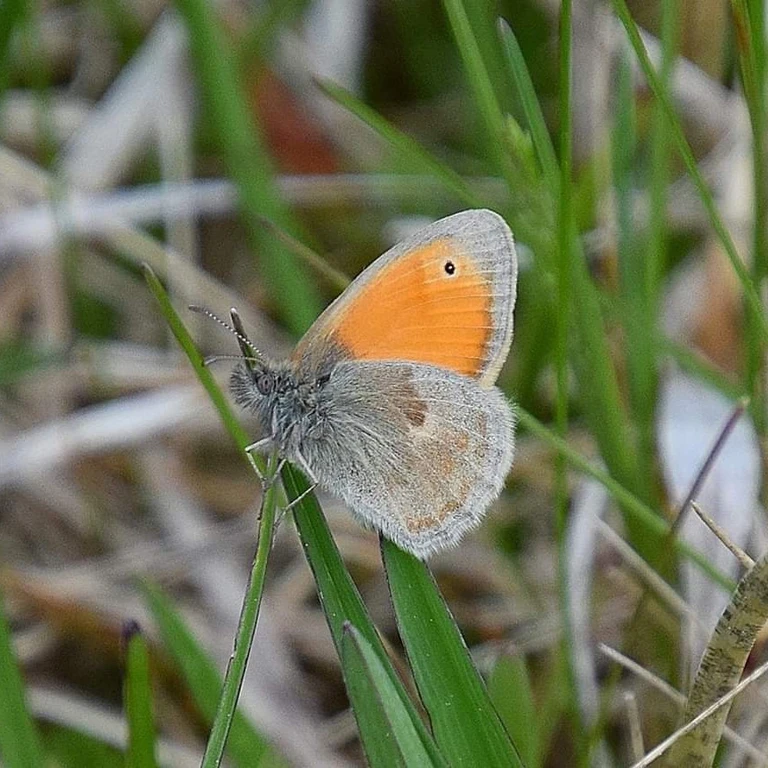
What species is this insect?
Coenonympha pamphilus
